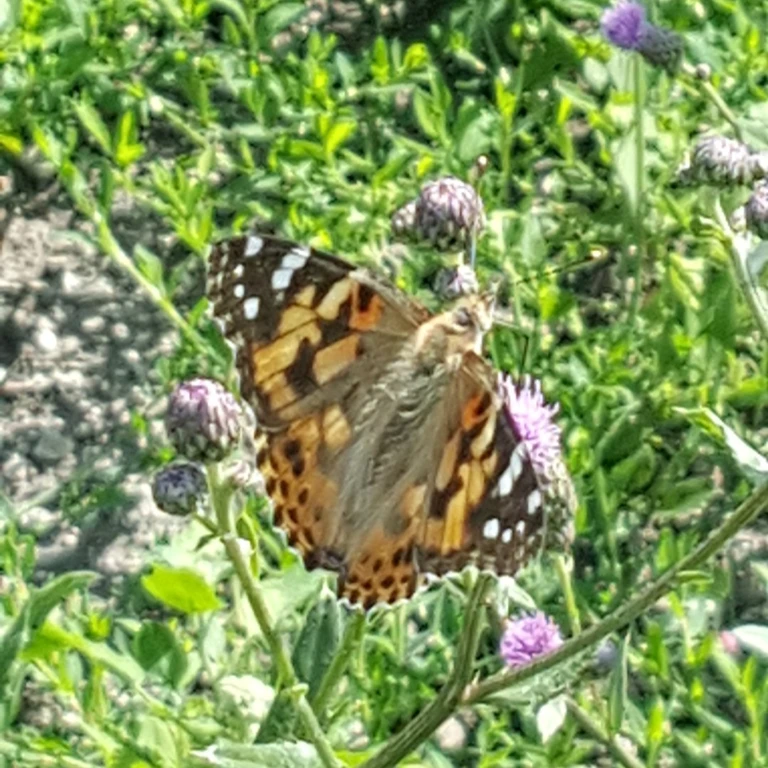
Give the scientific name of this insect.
Vanessa cardui
